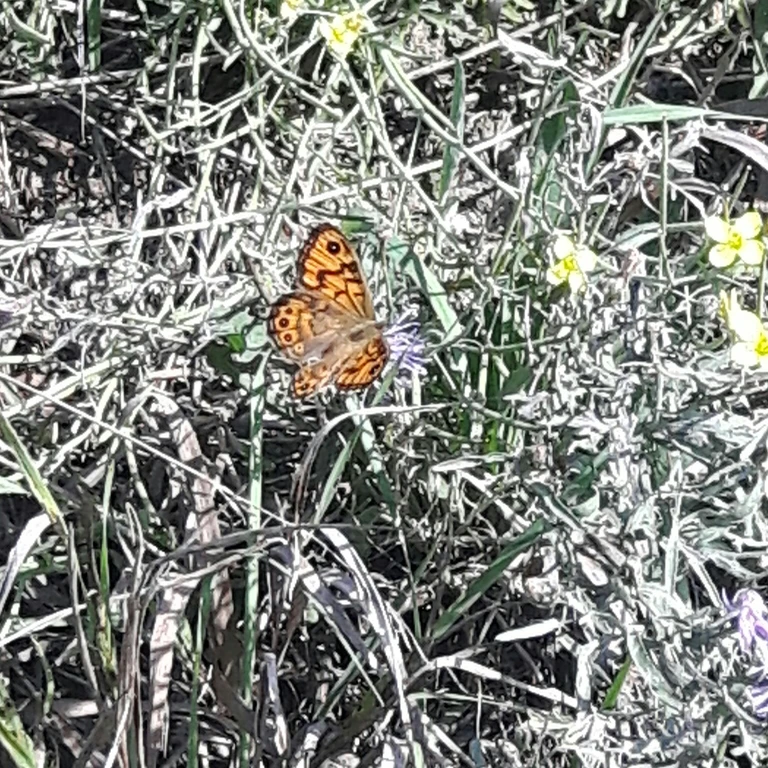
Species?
Lasiommata megera (also Pararge megera)
